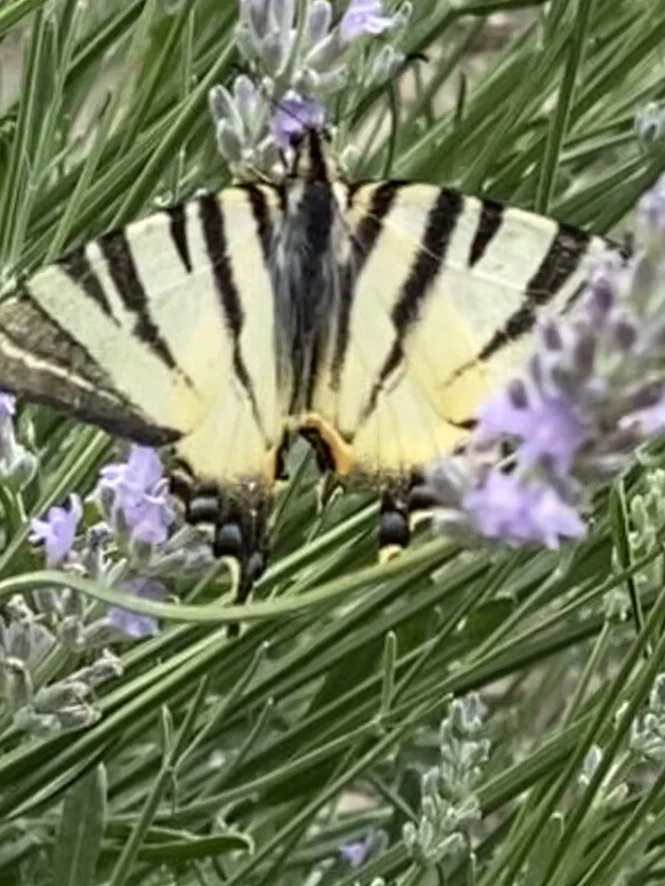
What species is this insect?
Iphiclides podalirius
